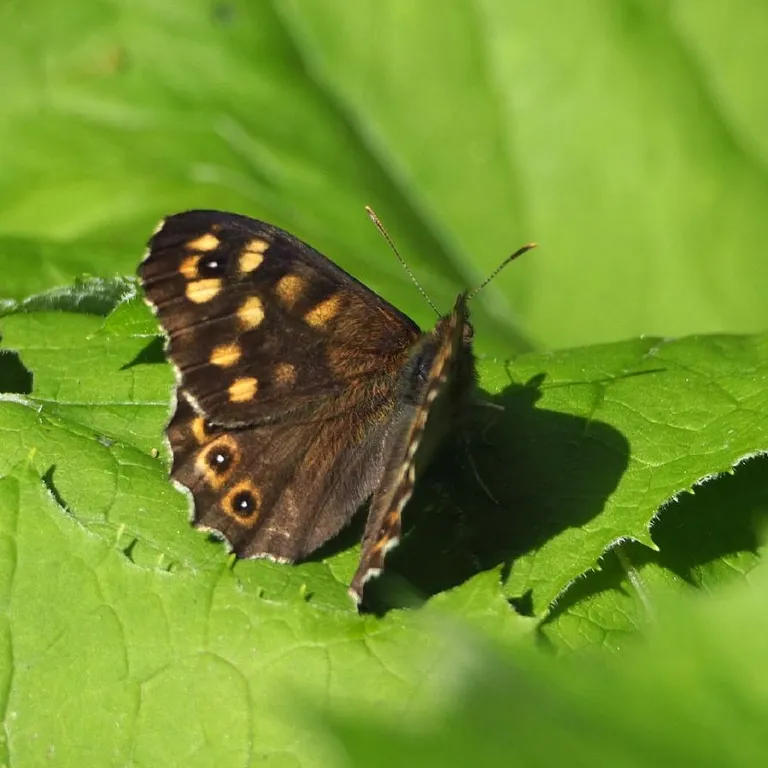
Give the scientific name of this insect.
Pararge aegeria
